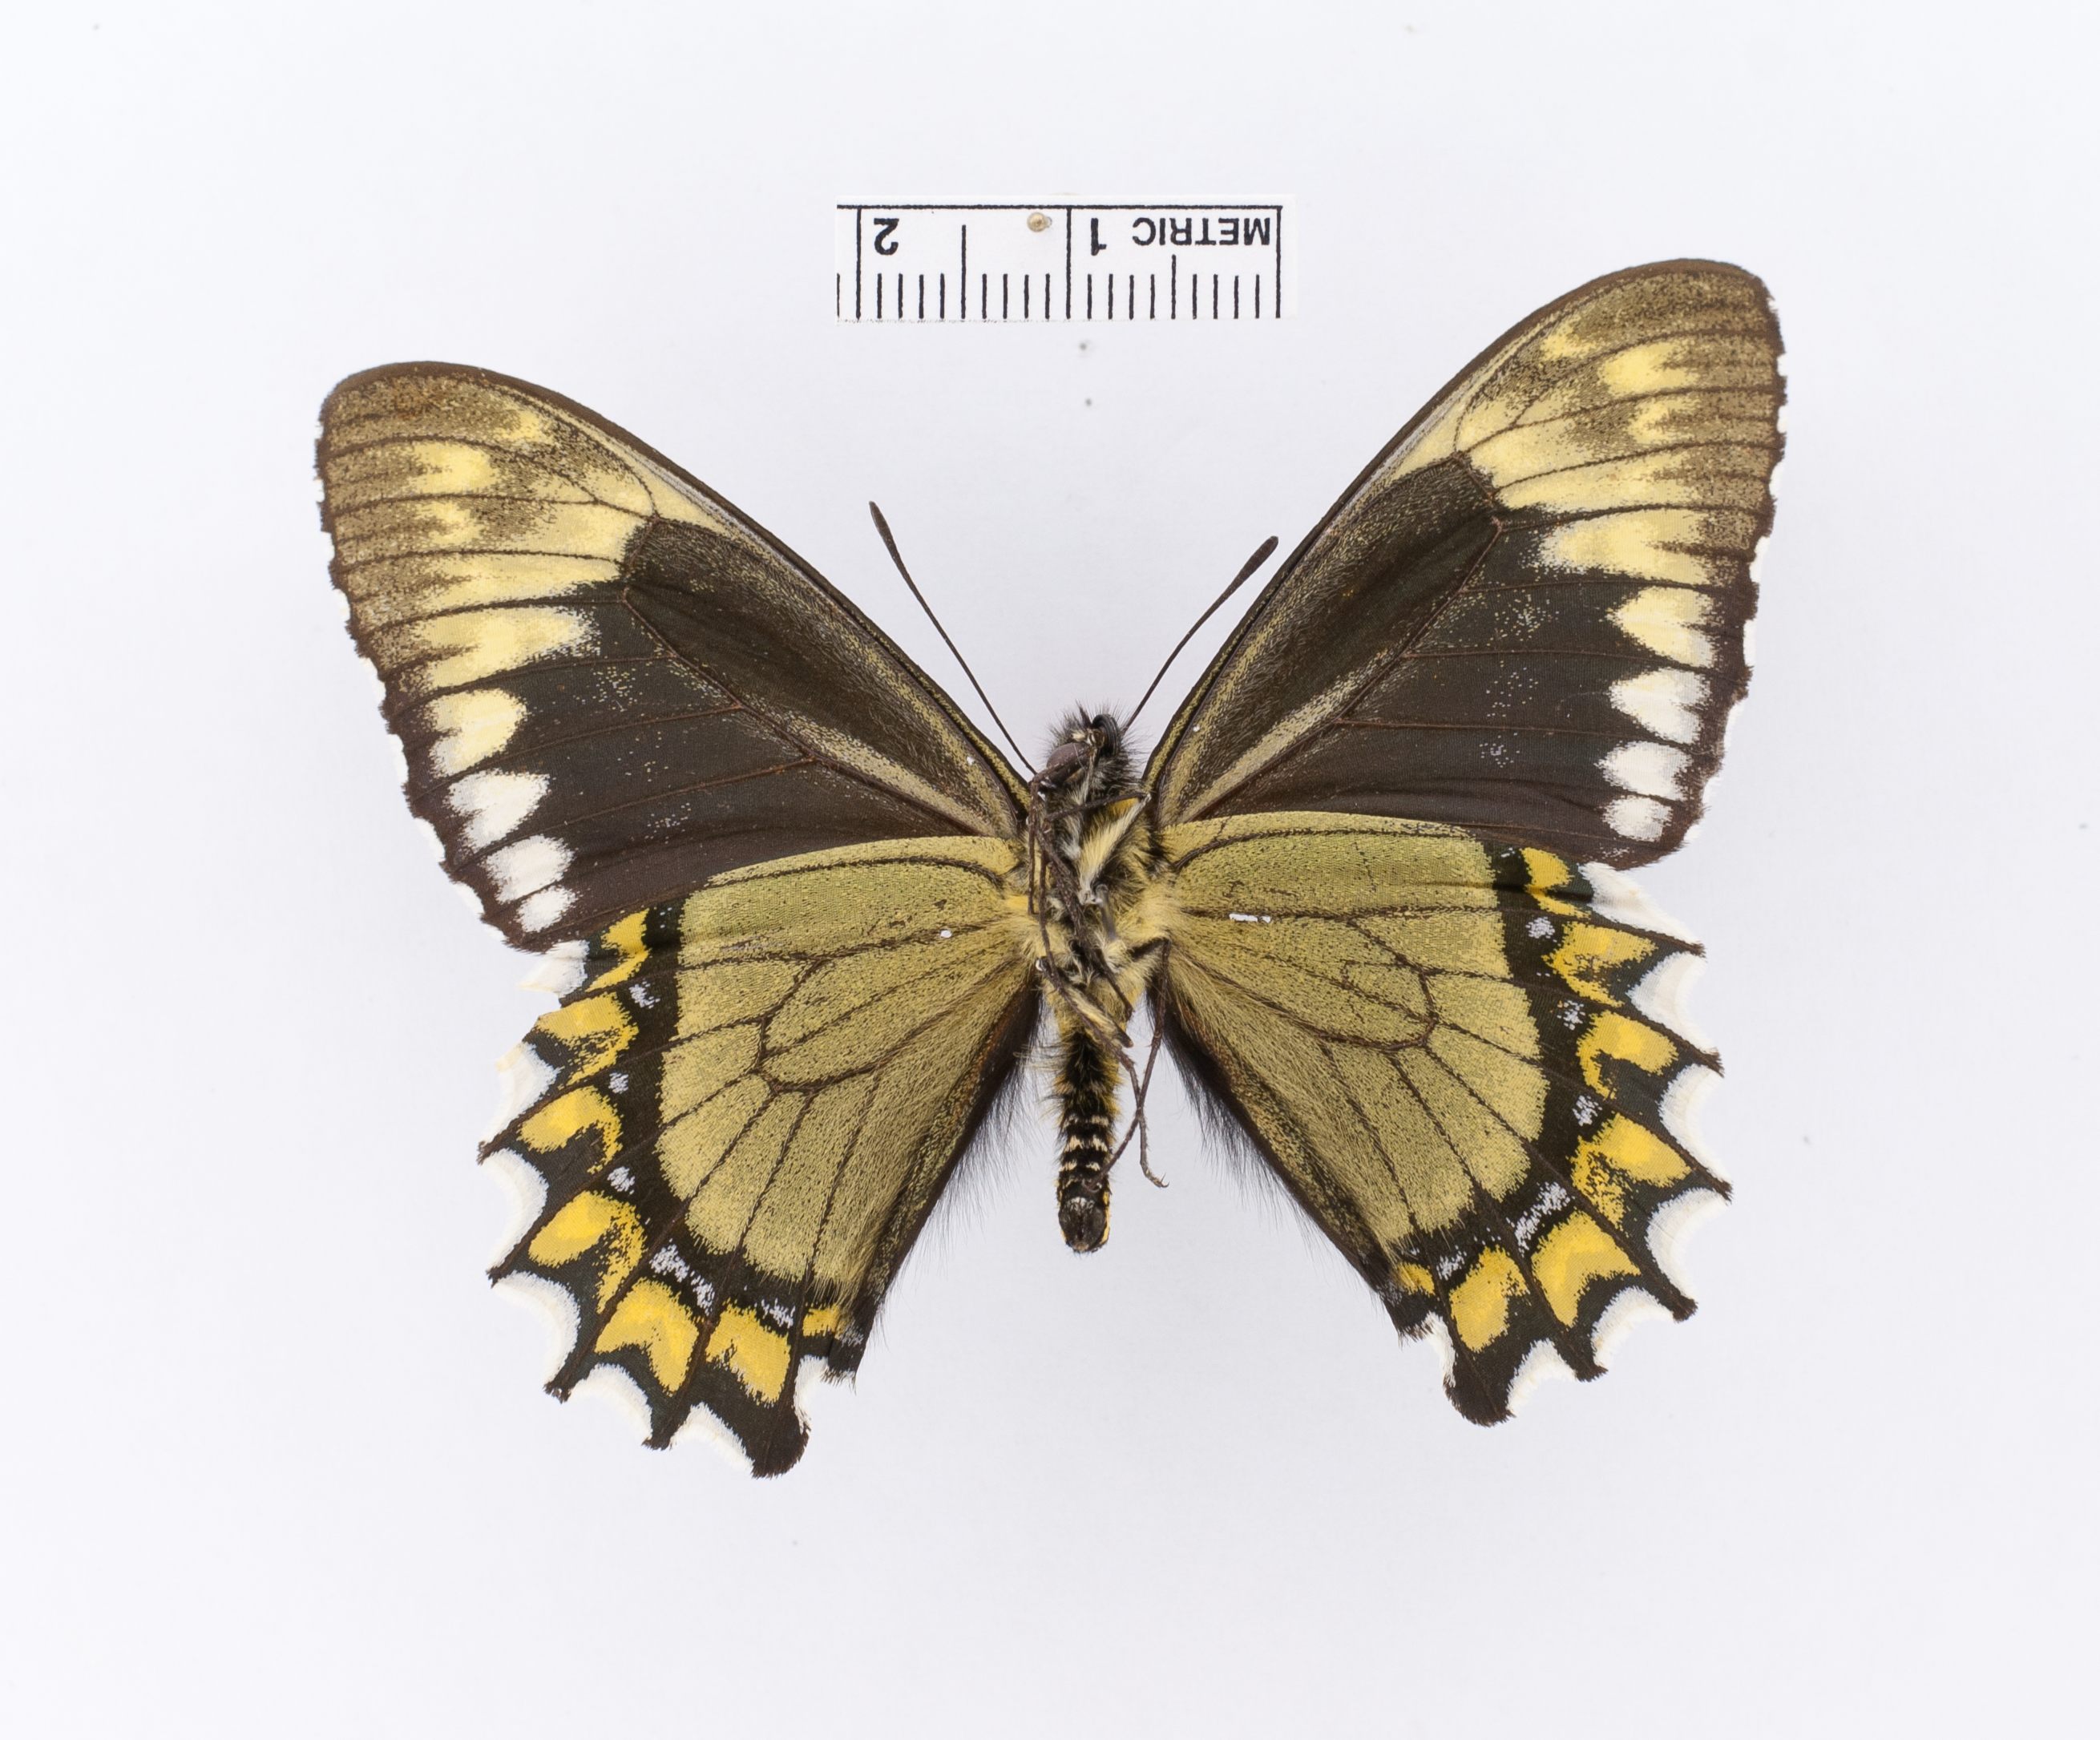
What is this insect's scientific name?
Papilio madyes
